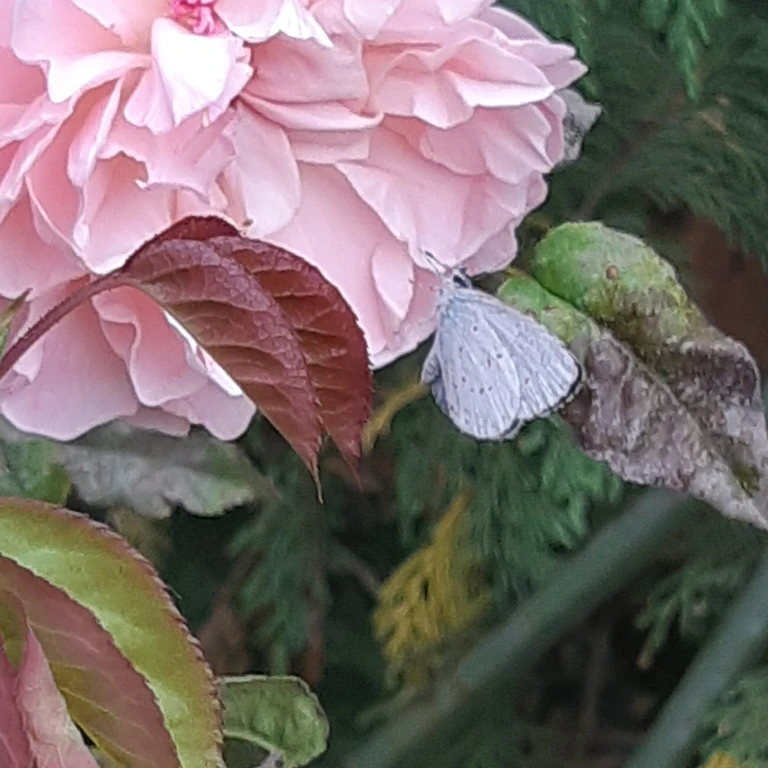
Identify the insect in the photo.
Celastrina argiolus
